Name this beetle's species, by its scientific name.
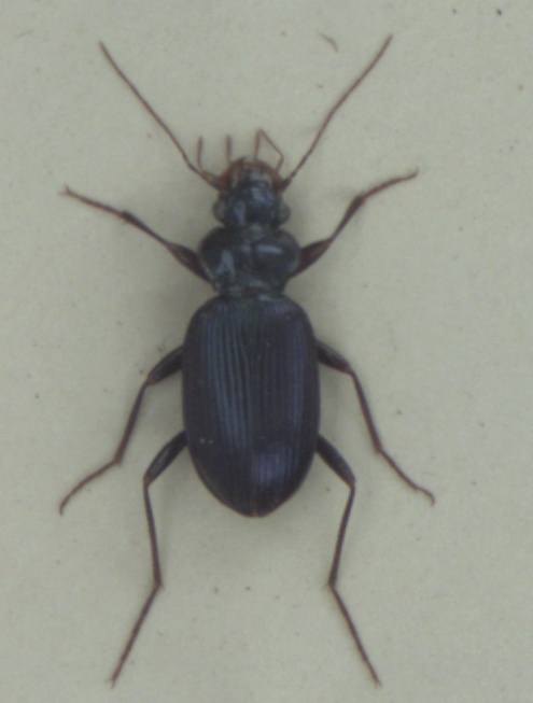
Leistus spinibarbis
